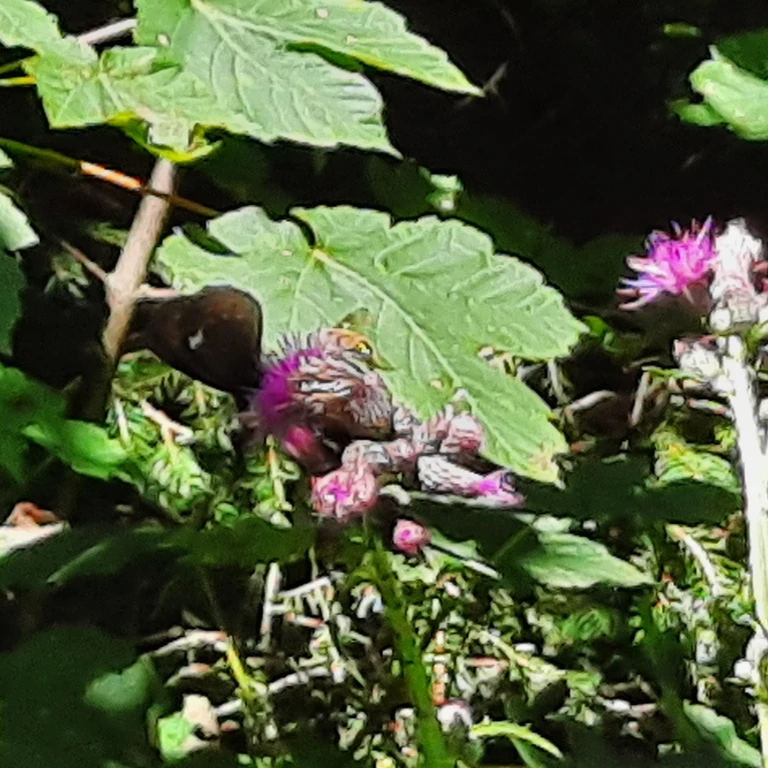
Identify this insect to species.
Erebia ligea
